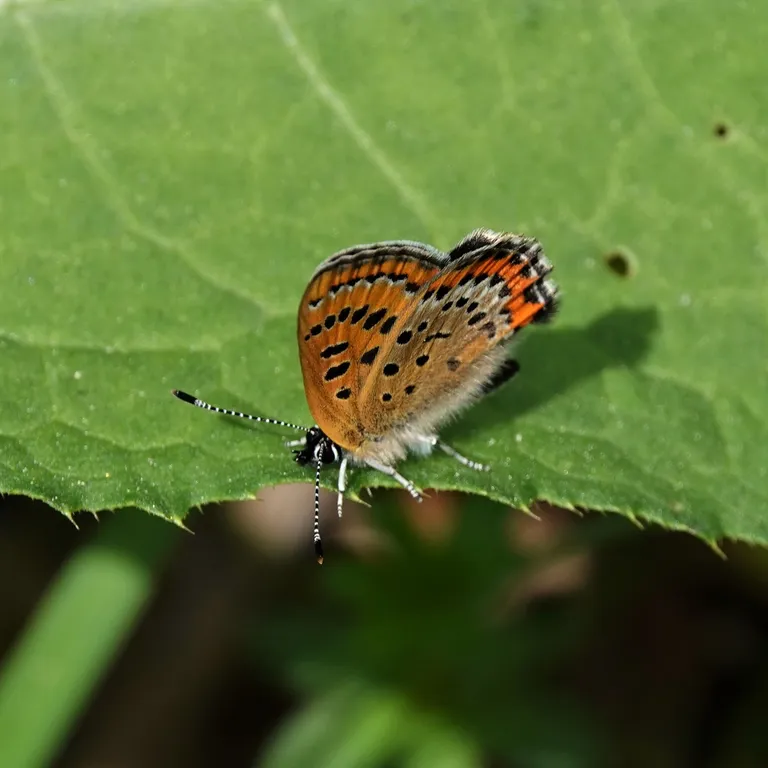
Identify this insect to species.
Lycaena helle (also Helleia helle)
